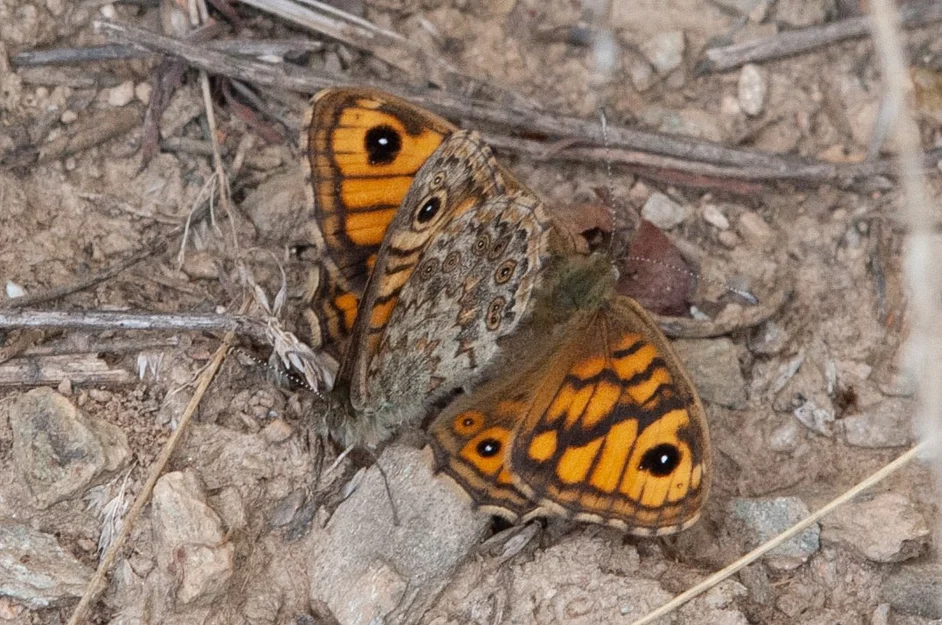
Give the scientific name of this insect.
Lasiommata megera (also Pararge megera)
